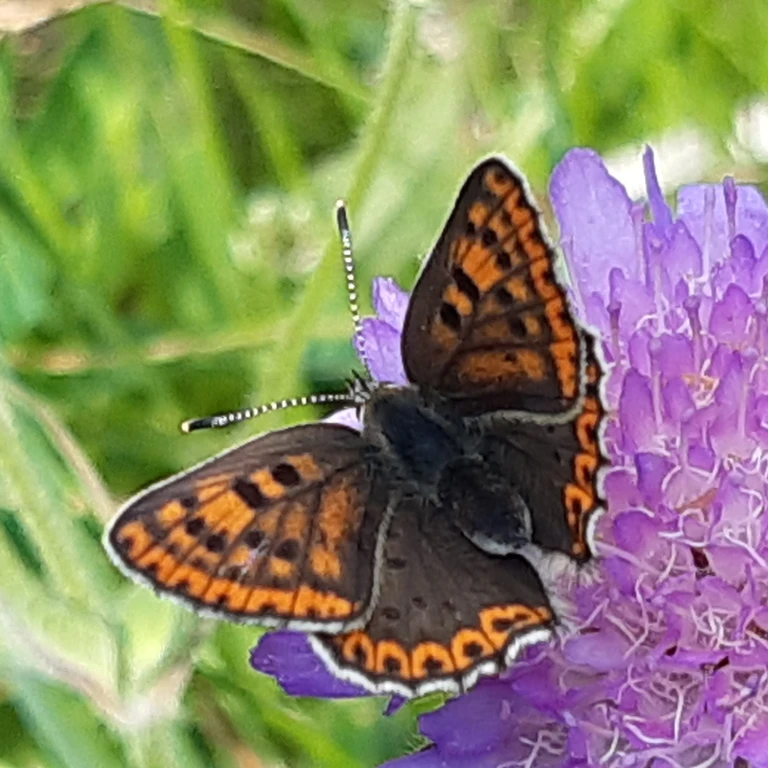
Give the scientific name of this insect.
Lycaena tityrus (also Loweia tityrus)
